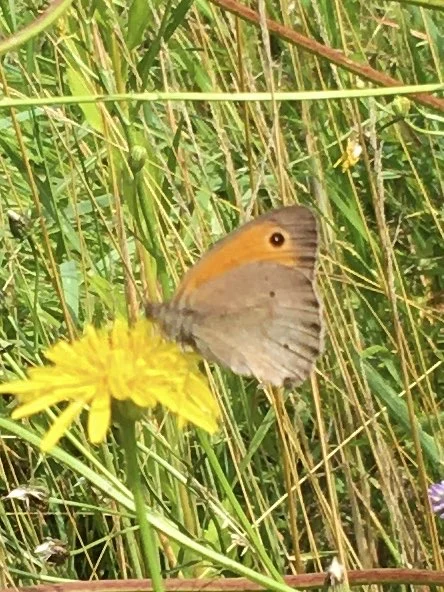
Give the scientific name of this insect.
Maniola jurtina
